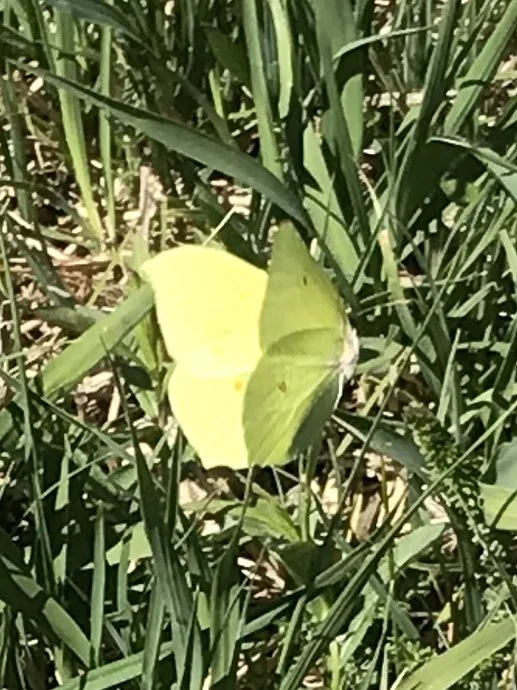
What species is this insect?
Gonepteryx rhamni
